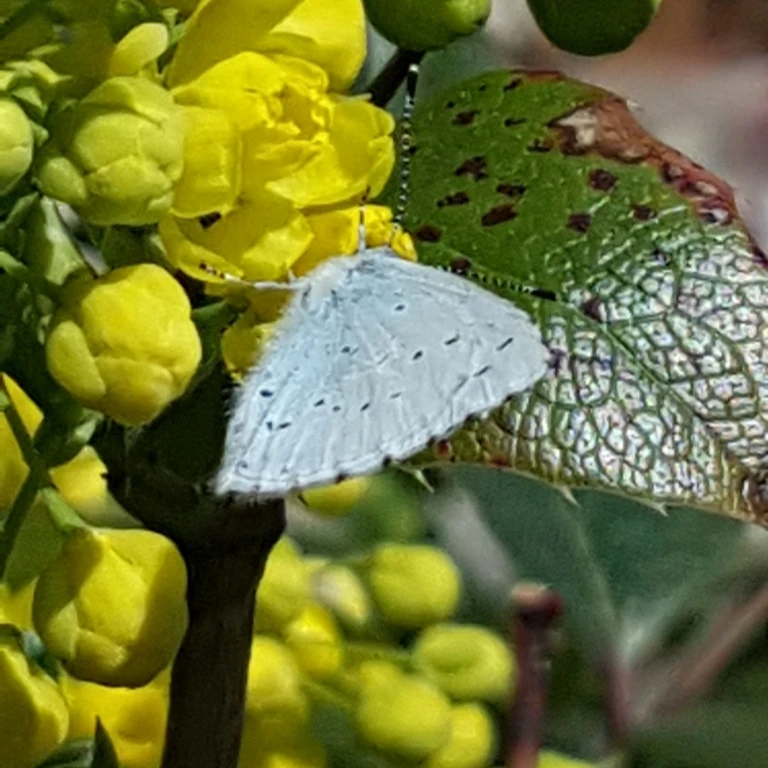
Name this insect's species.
Celastrina argiolus
